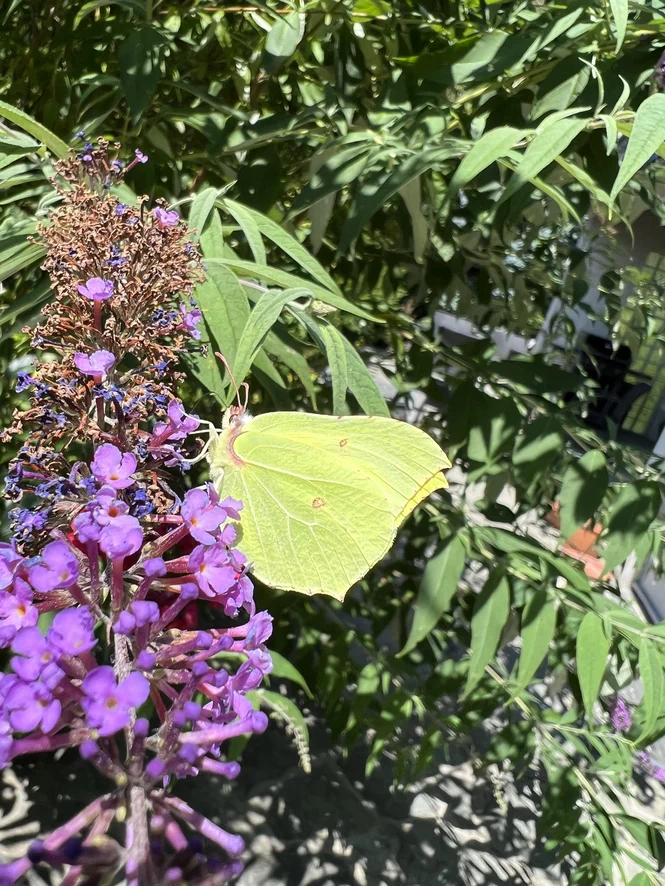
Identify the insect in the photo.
Gonepteryx rhamni
